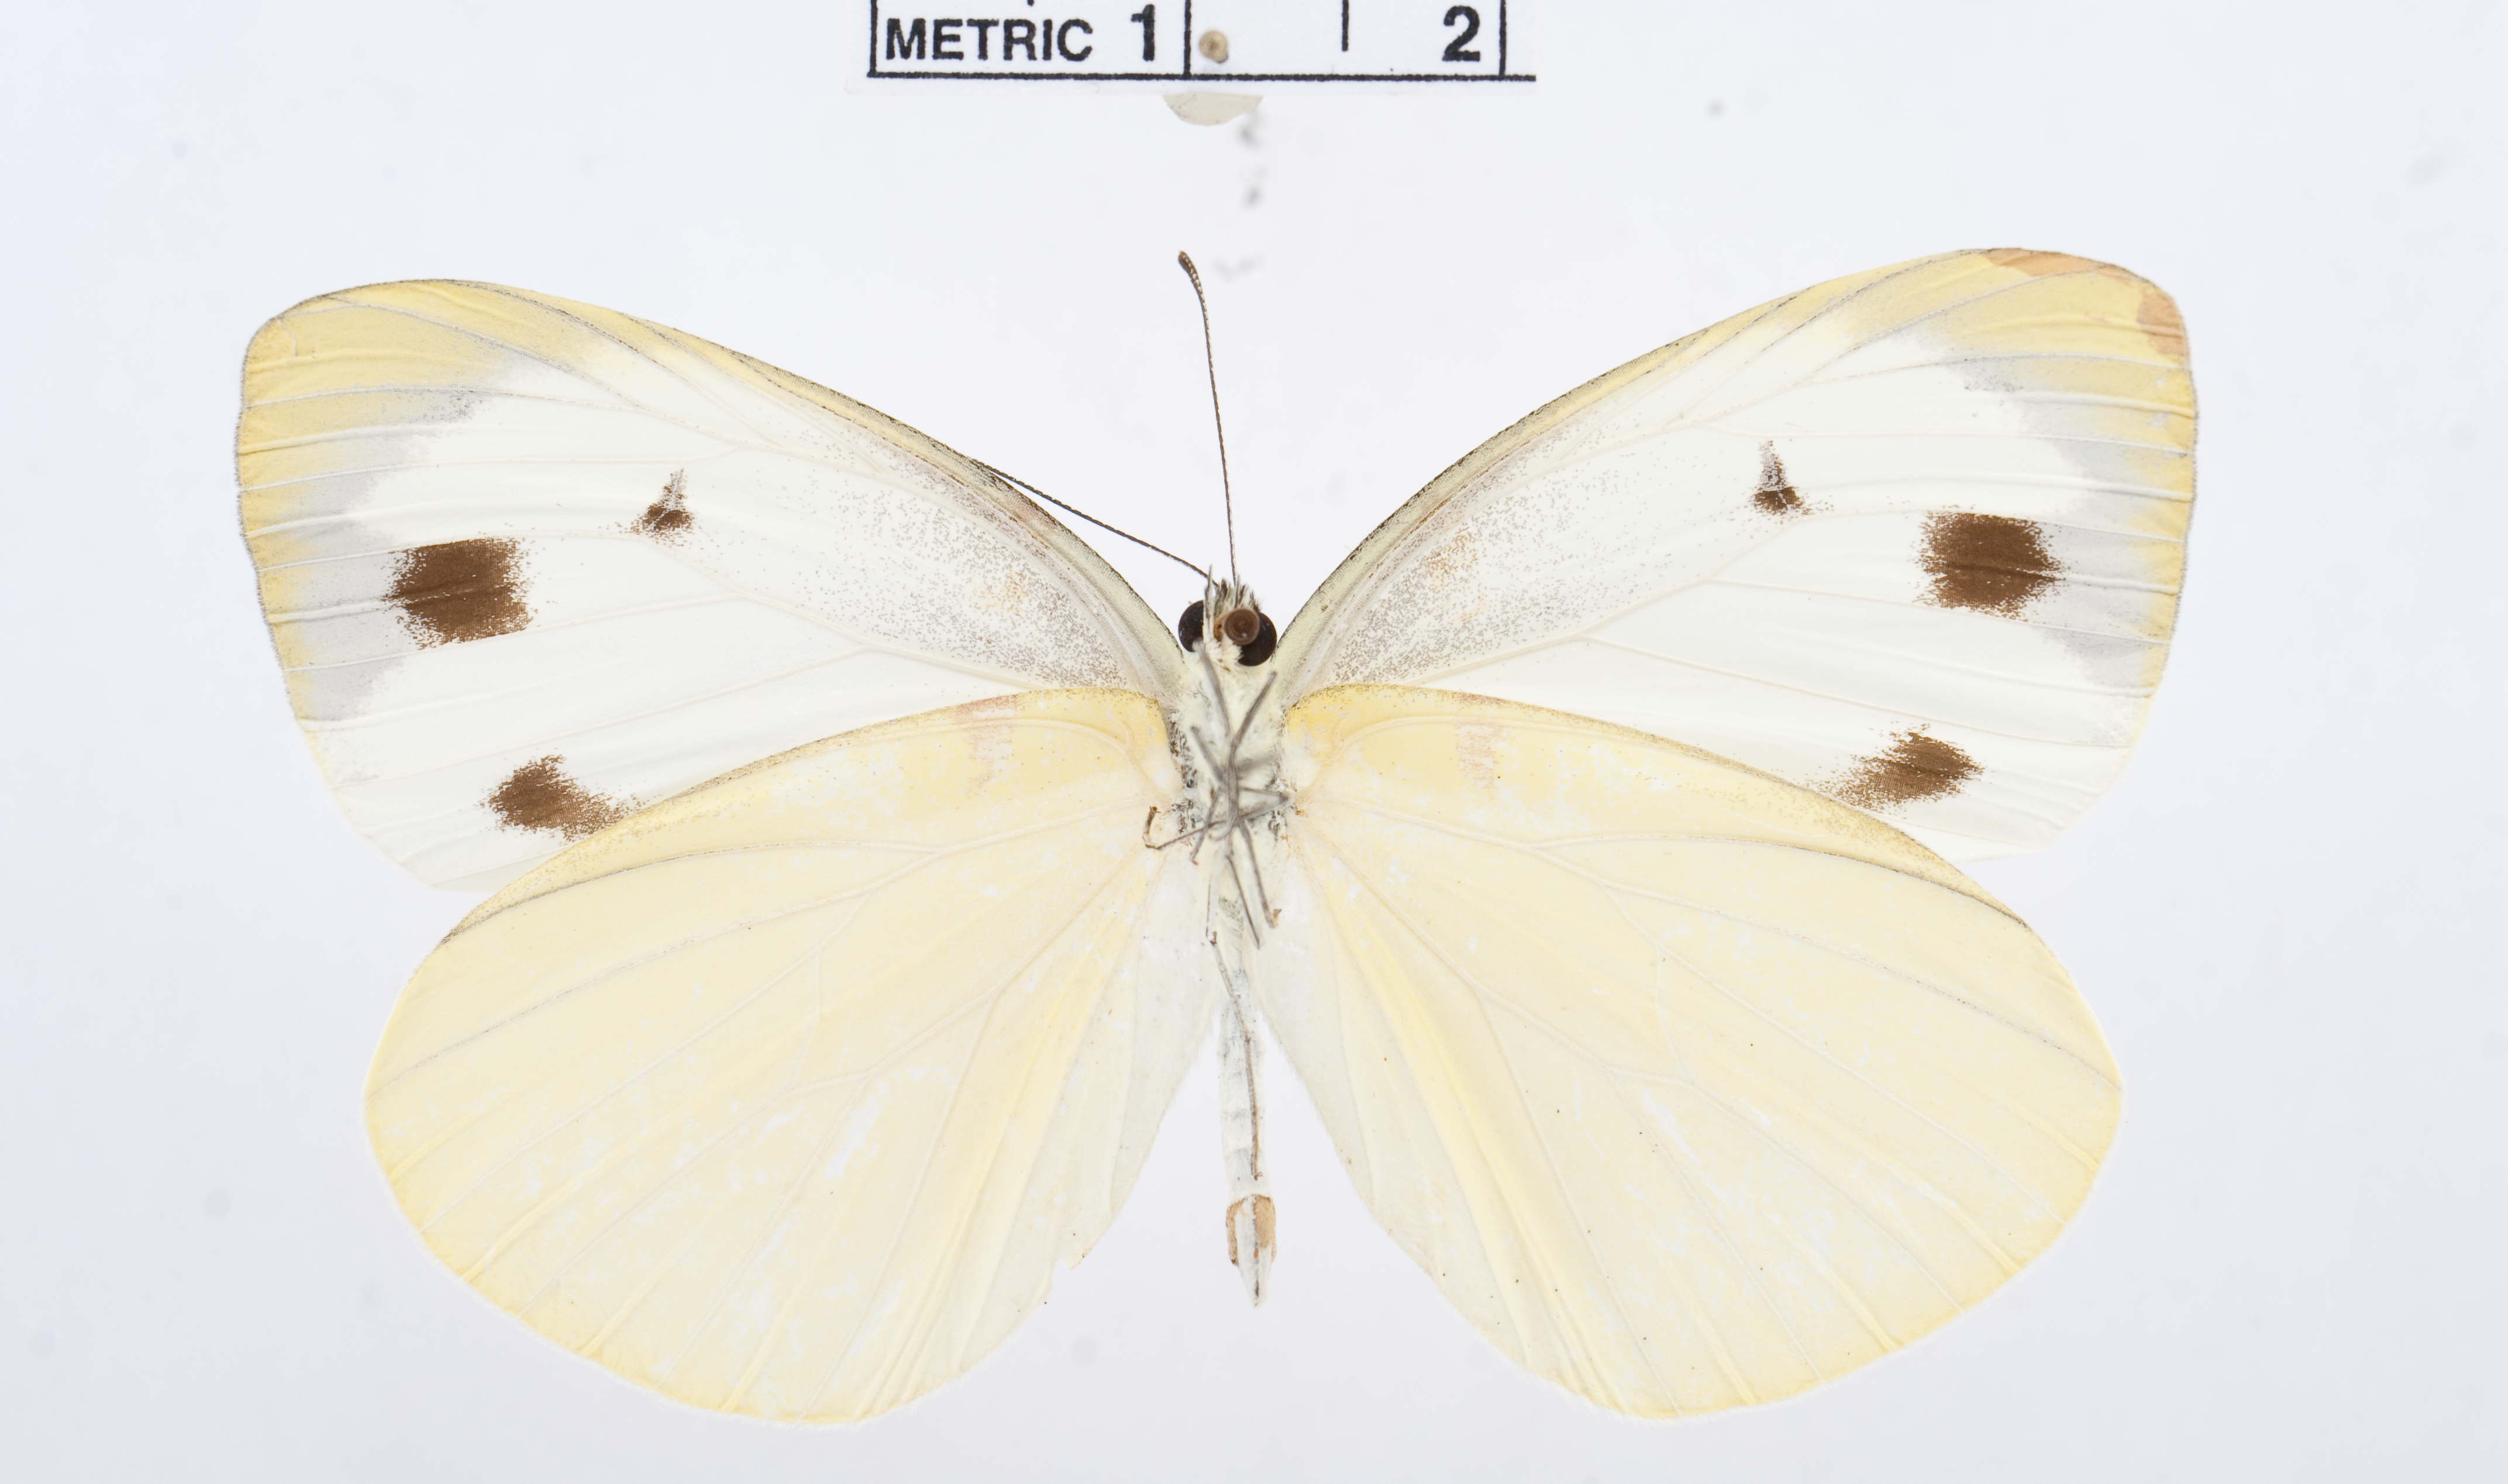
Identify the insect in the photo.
Pieris naganum
